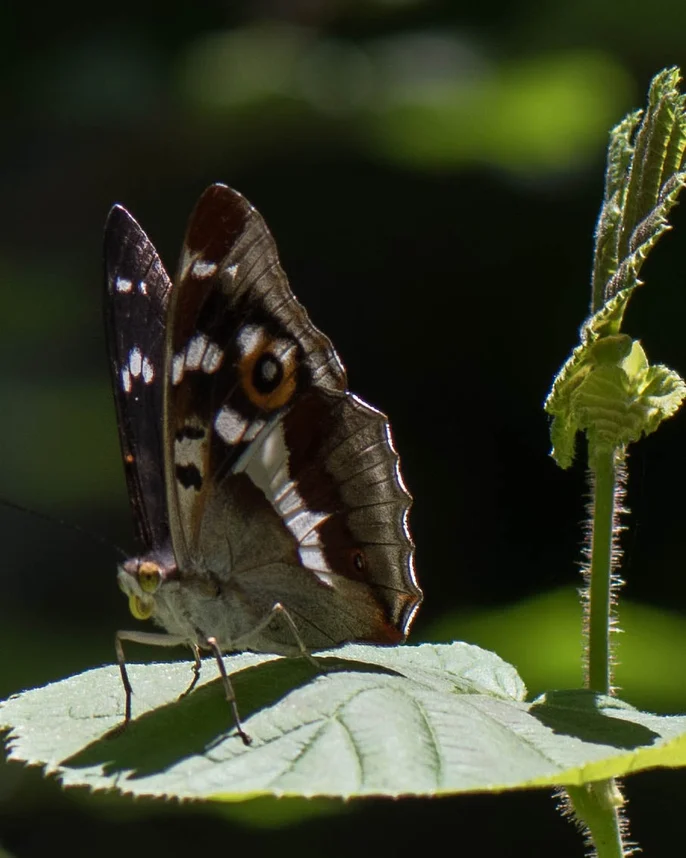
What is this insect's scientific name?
Apatura iris
